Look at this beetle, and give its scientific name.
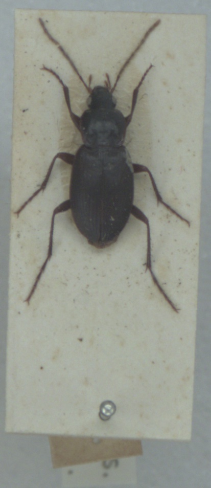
Calathus rotundicollis
